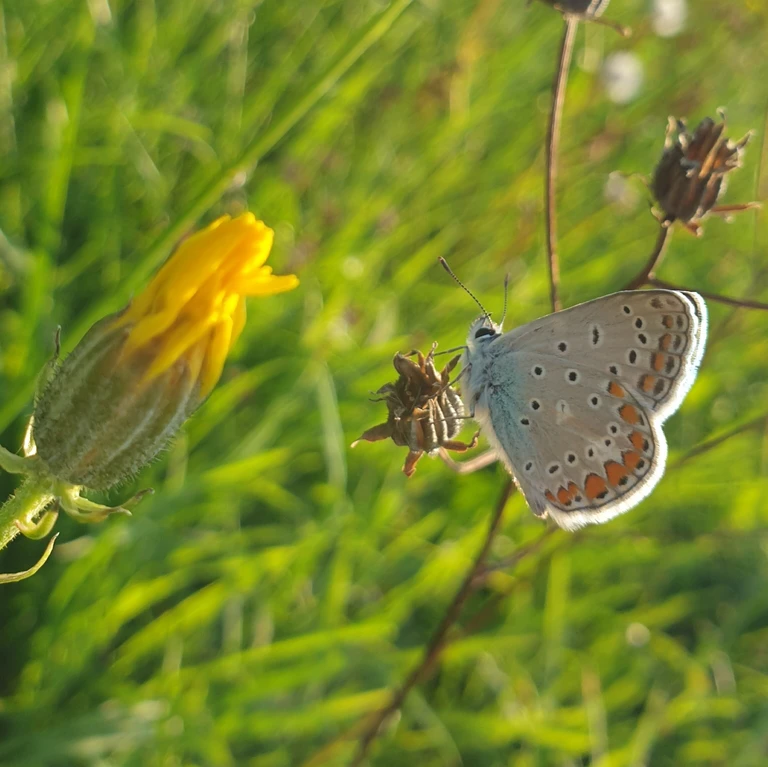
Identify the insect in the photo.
Polyommatus icarus
